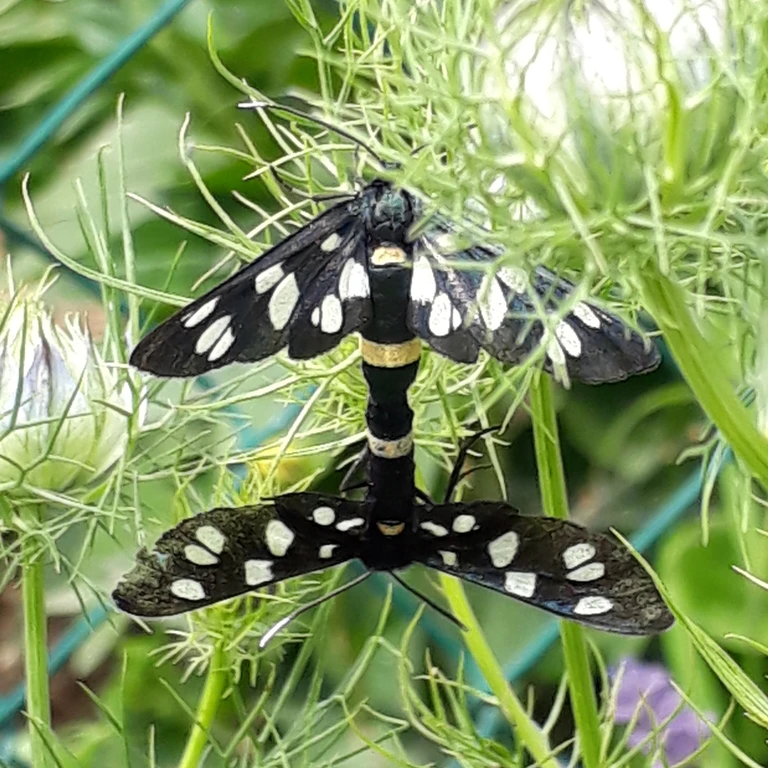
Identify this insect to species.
Amata phegea
